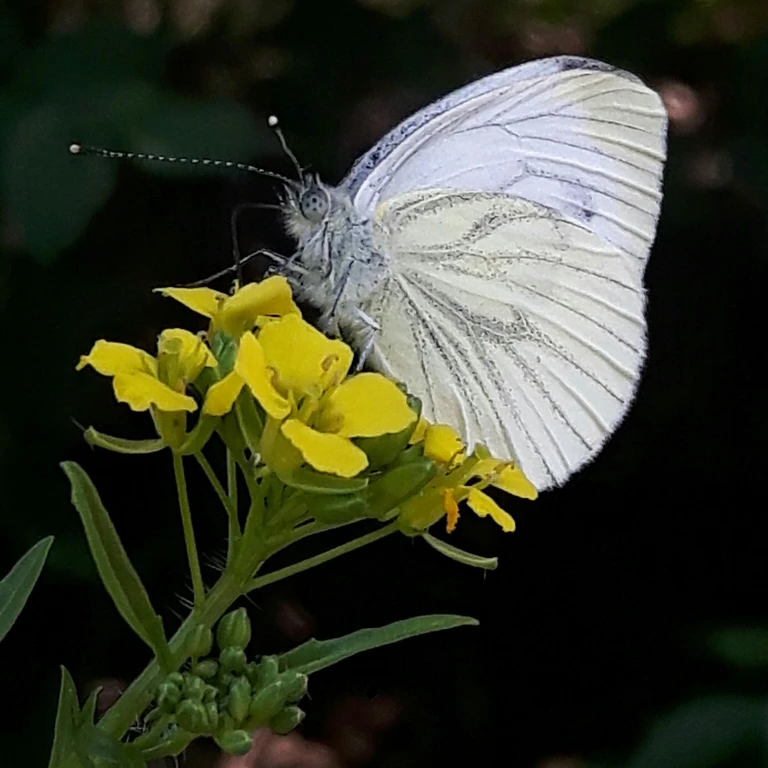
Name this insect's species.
Pieris napi
